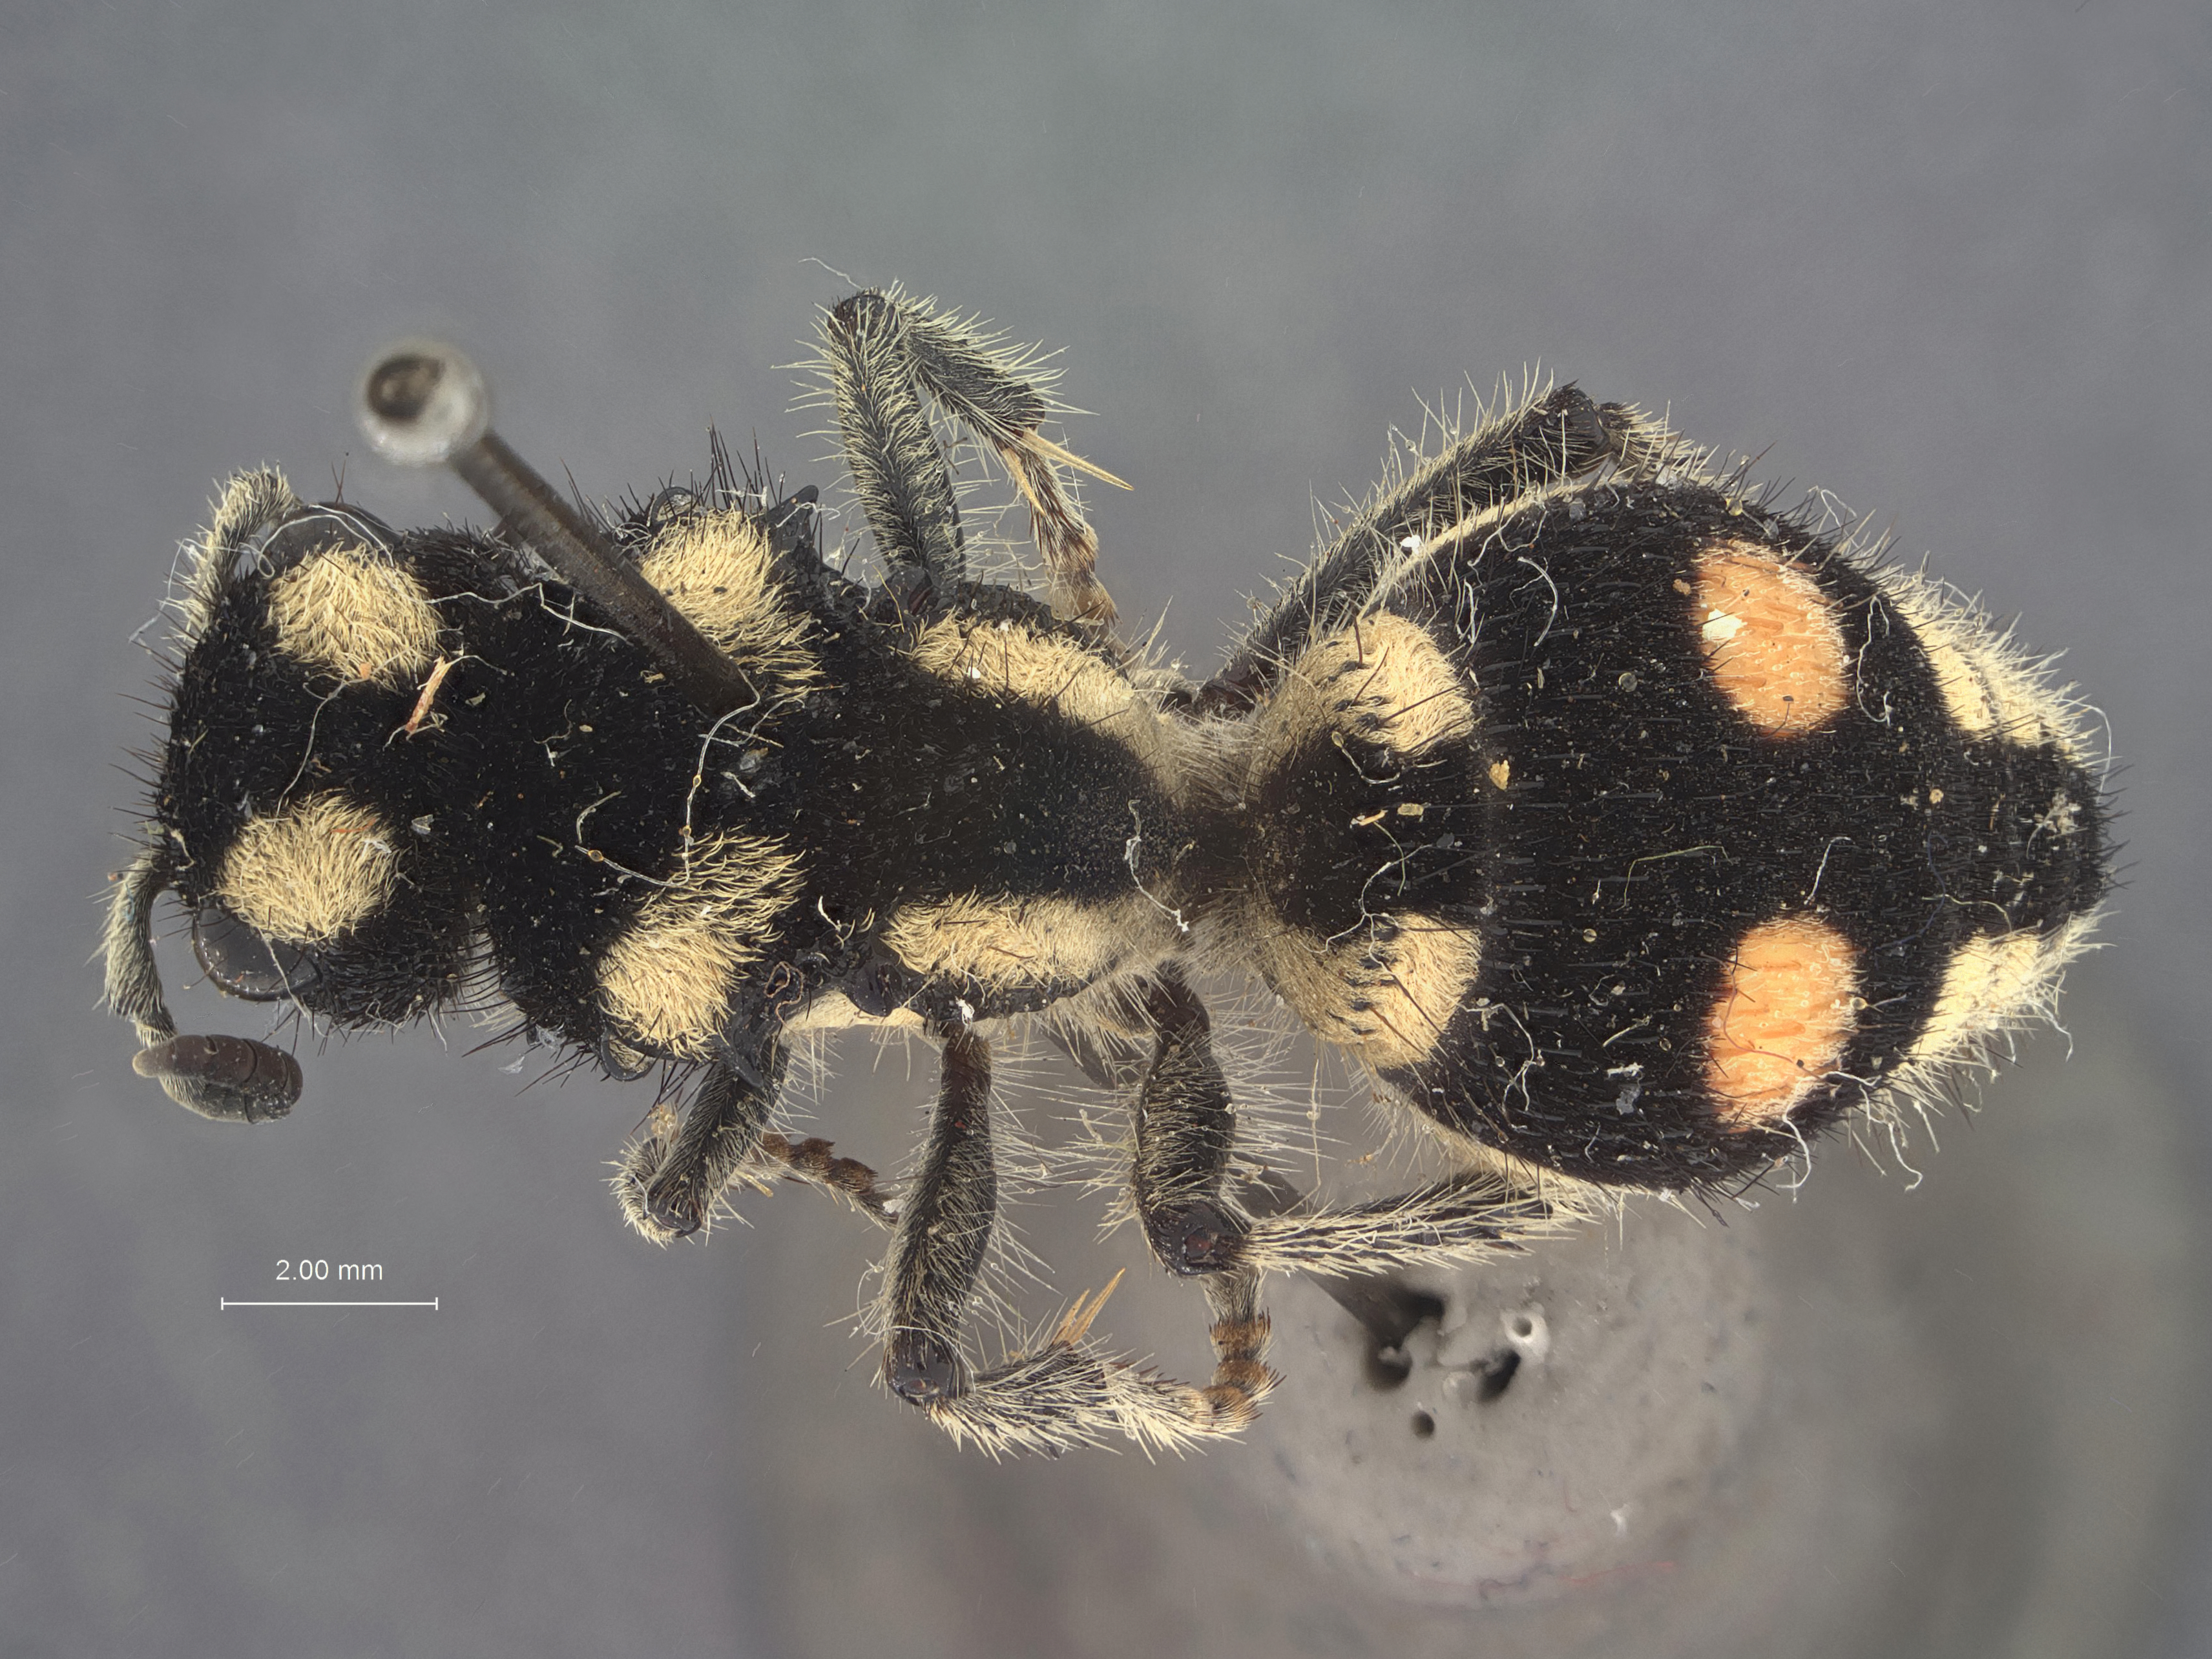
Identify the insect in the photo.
Hoplomutilla euryale
